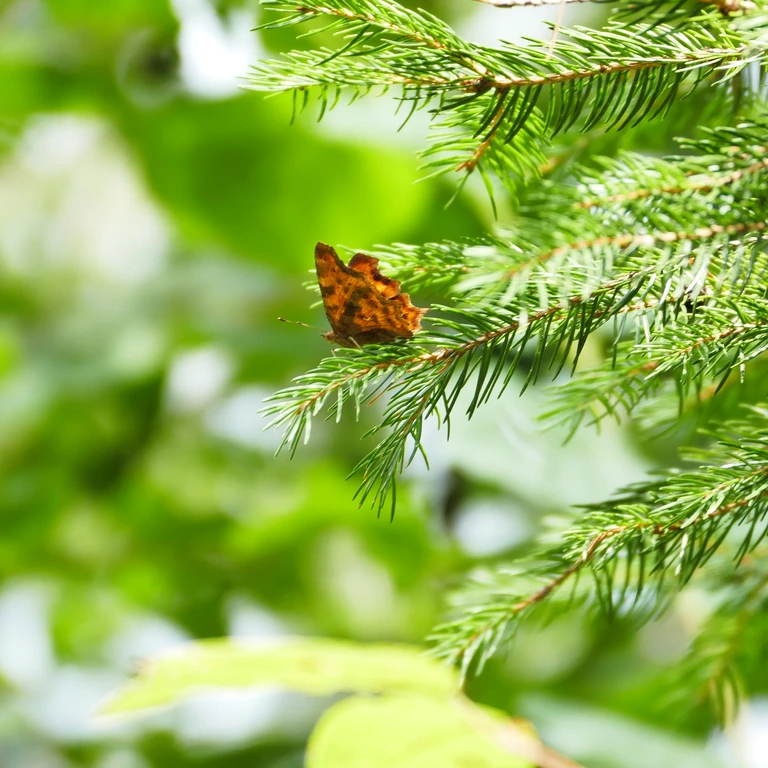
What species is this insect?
Polygonia c-album
